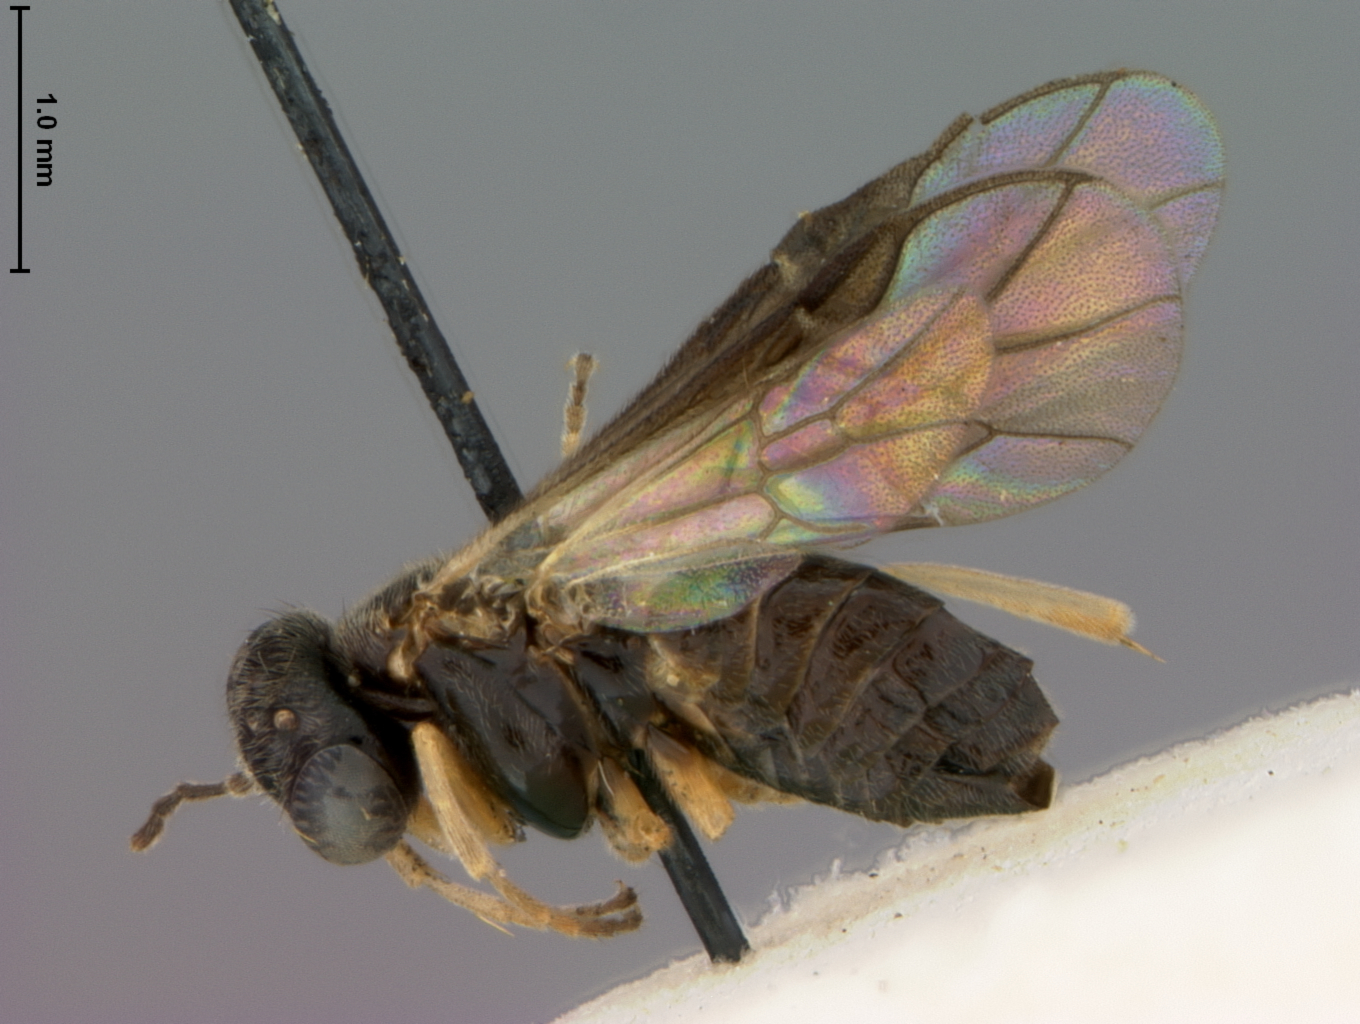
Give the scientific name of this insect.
Acordulecera antennata
